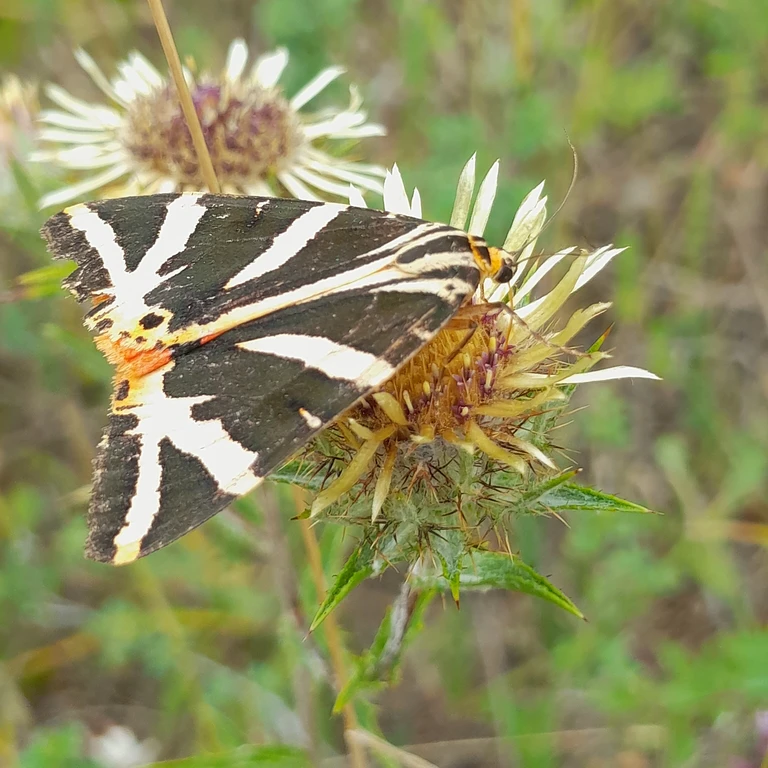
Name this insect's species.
Euplagia quadripunctaria
